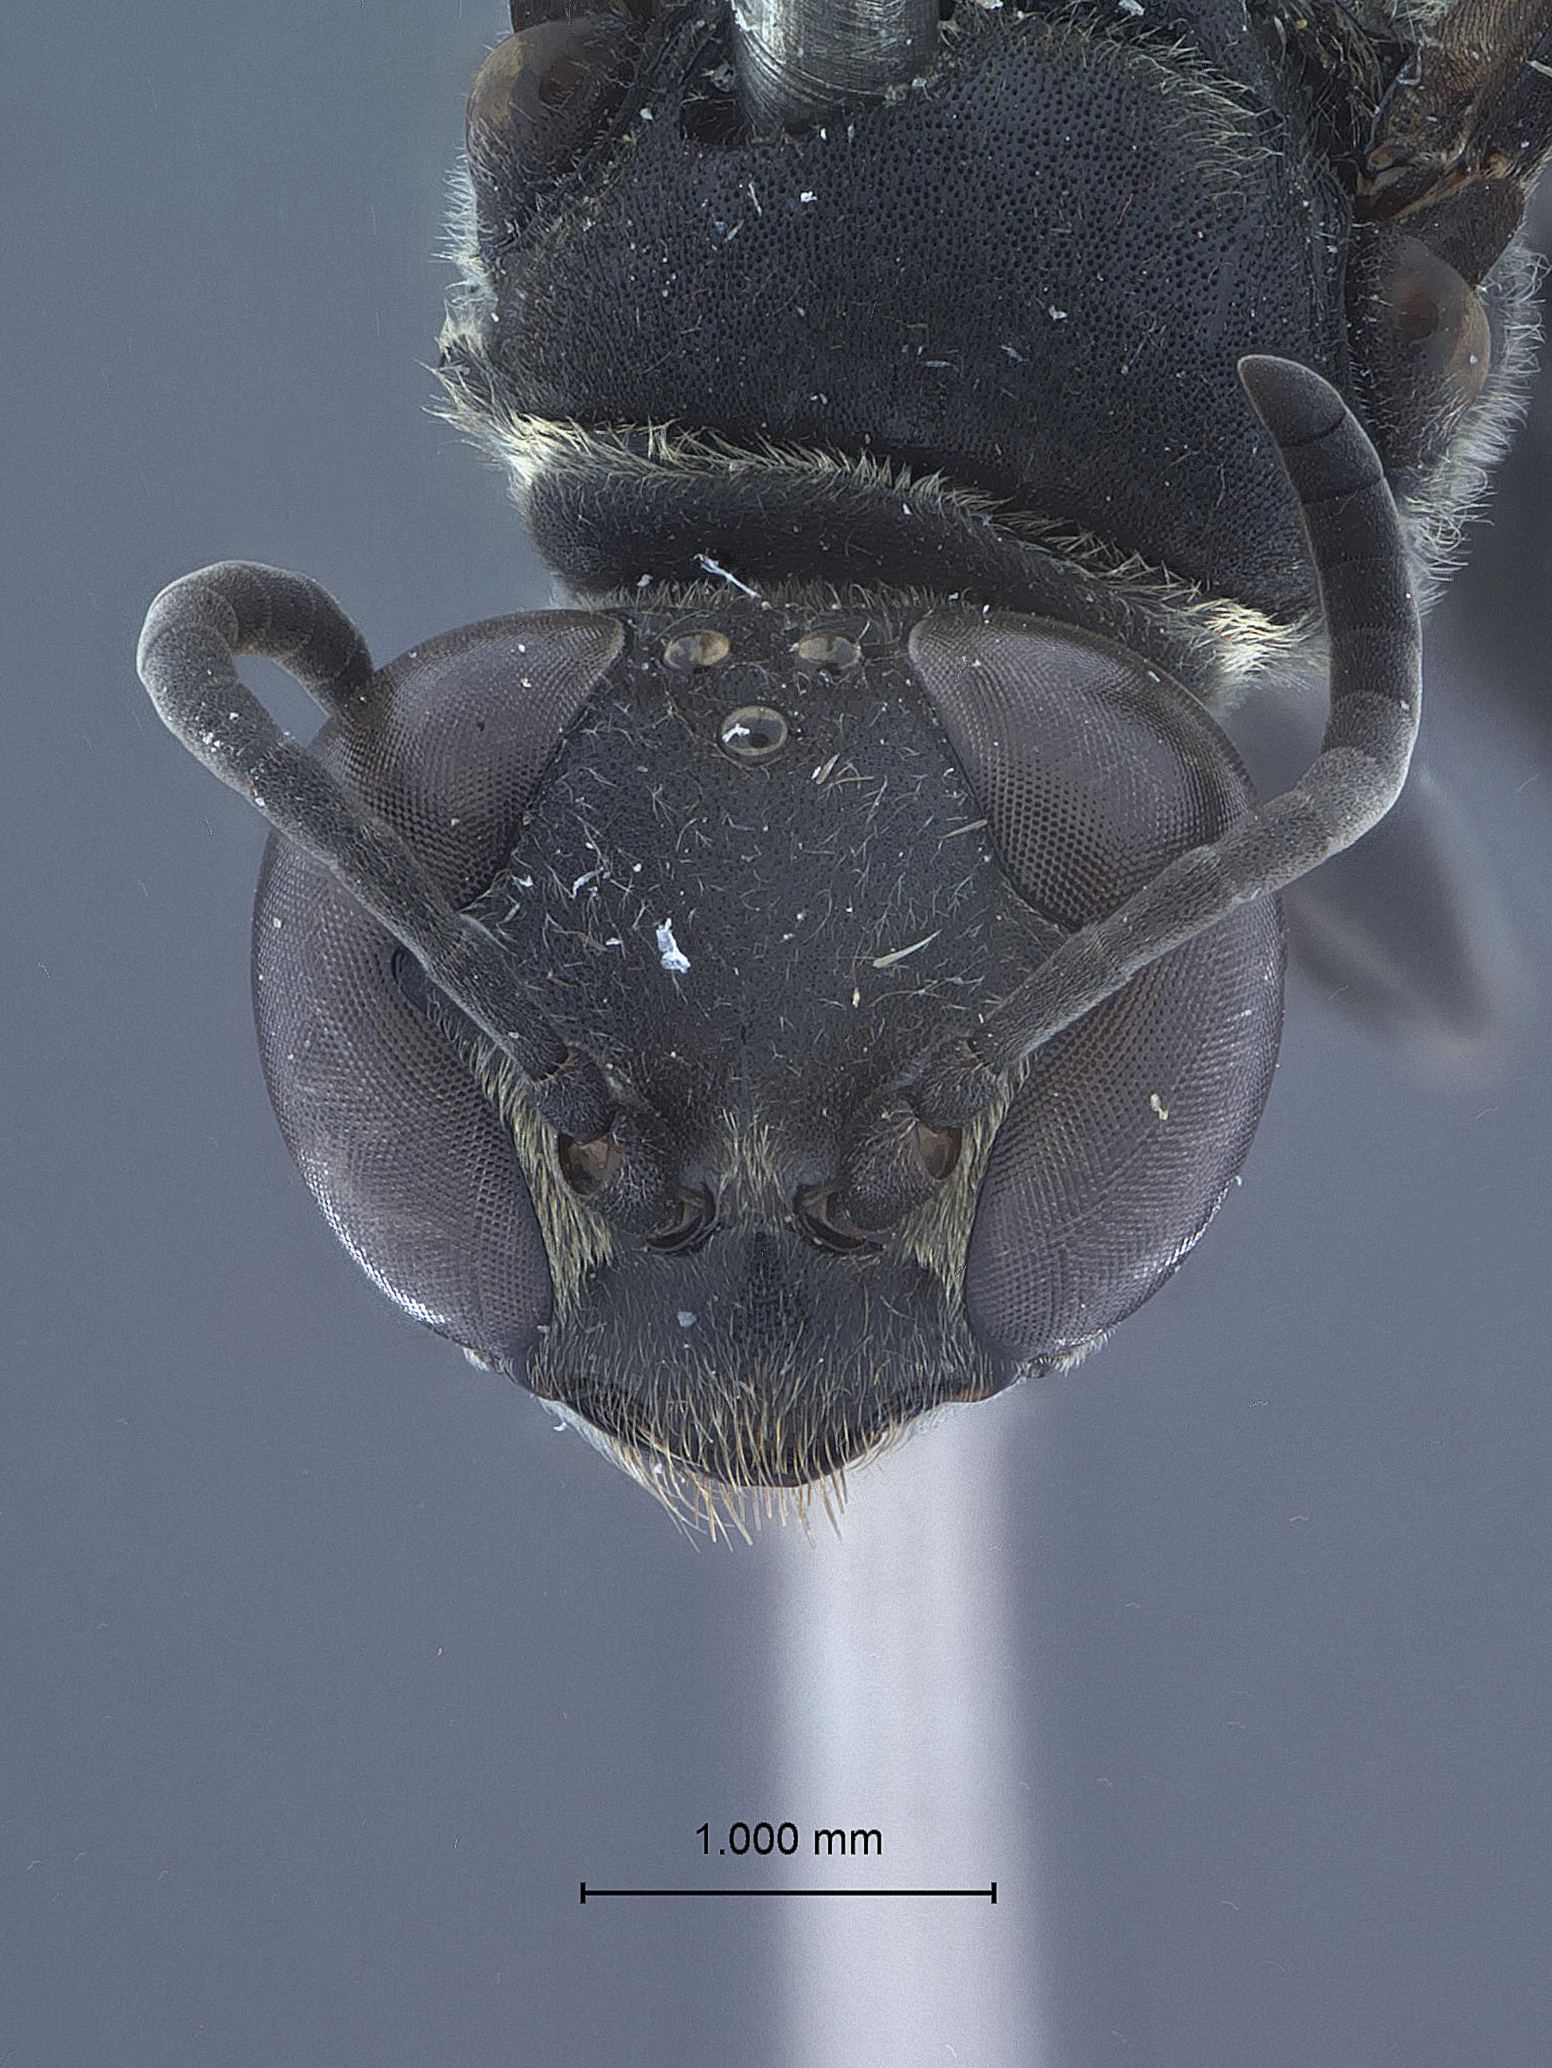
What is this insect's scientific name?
Pison nosferatu
